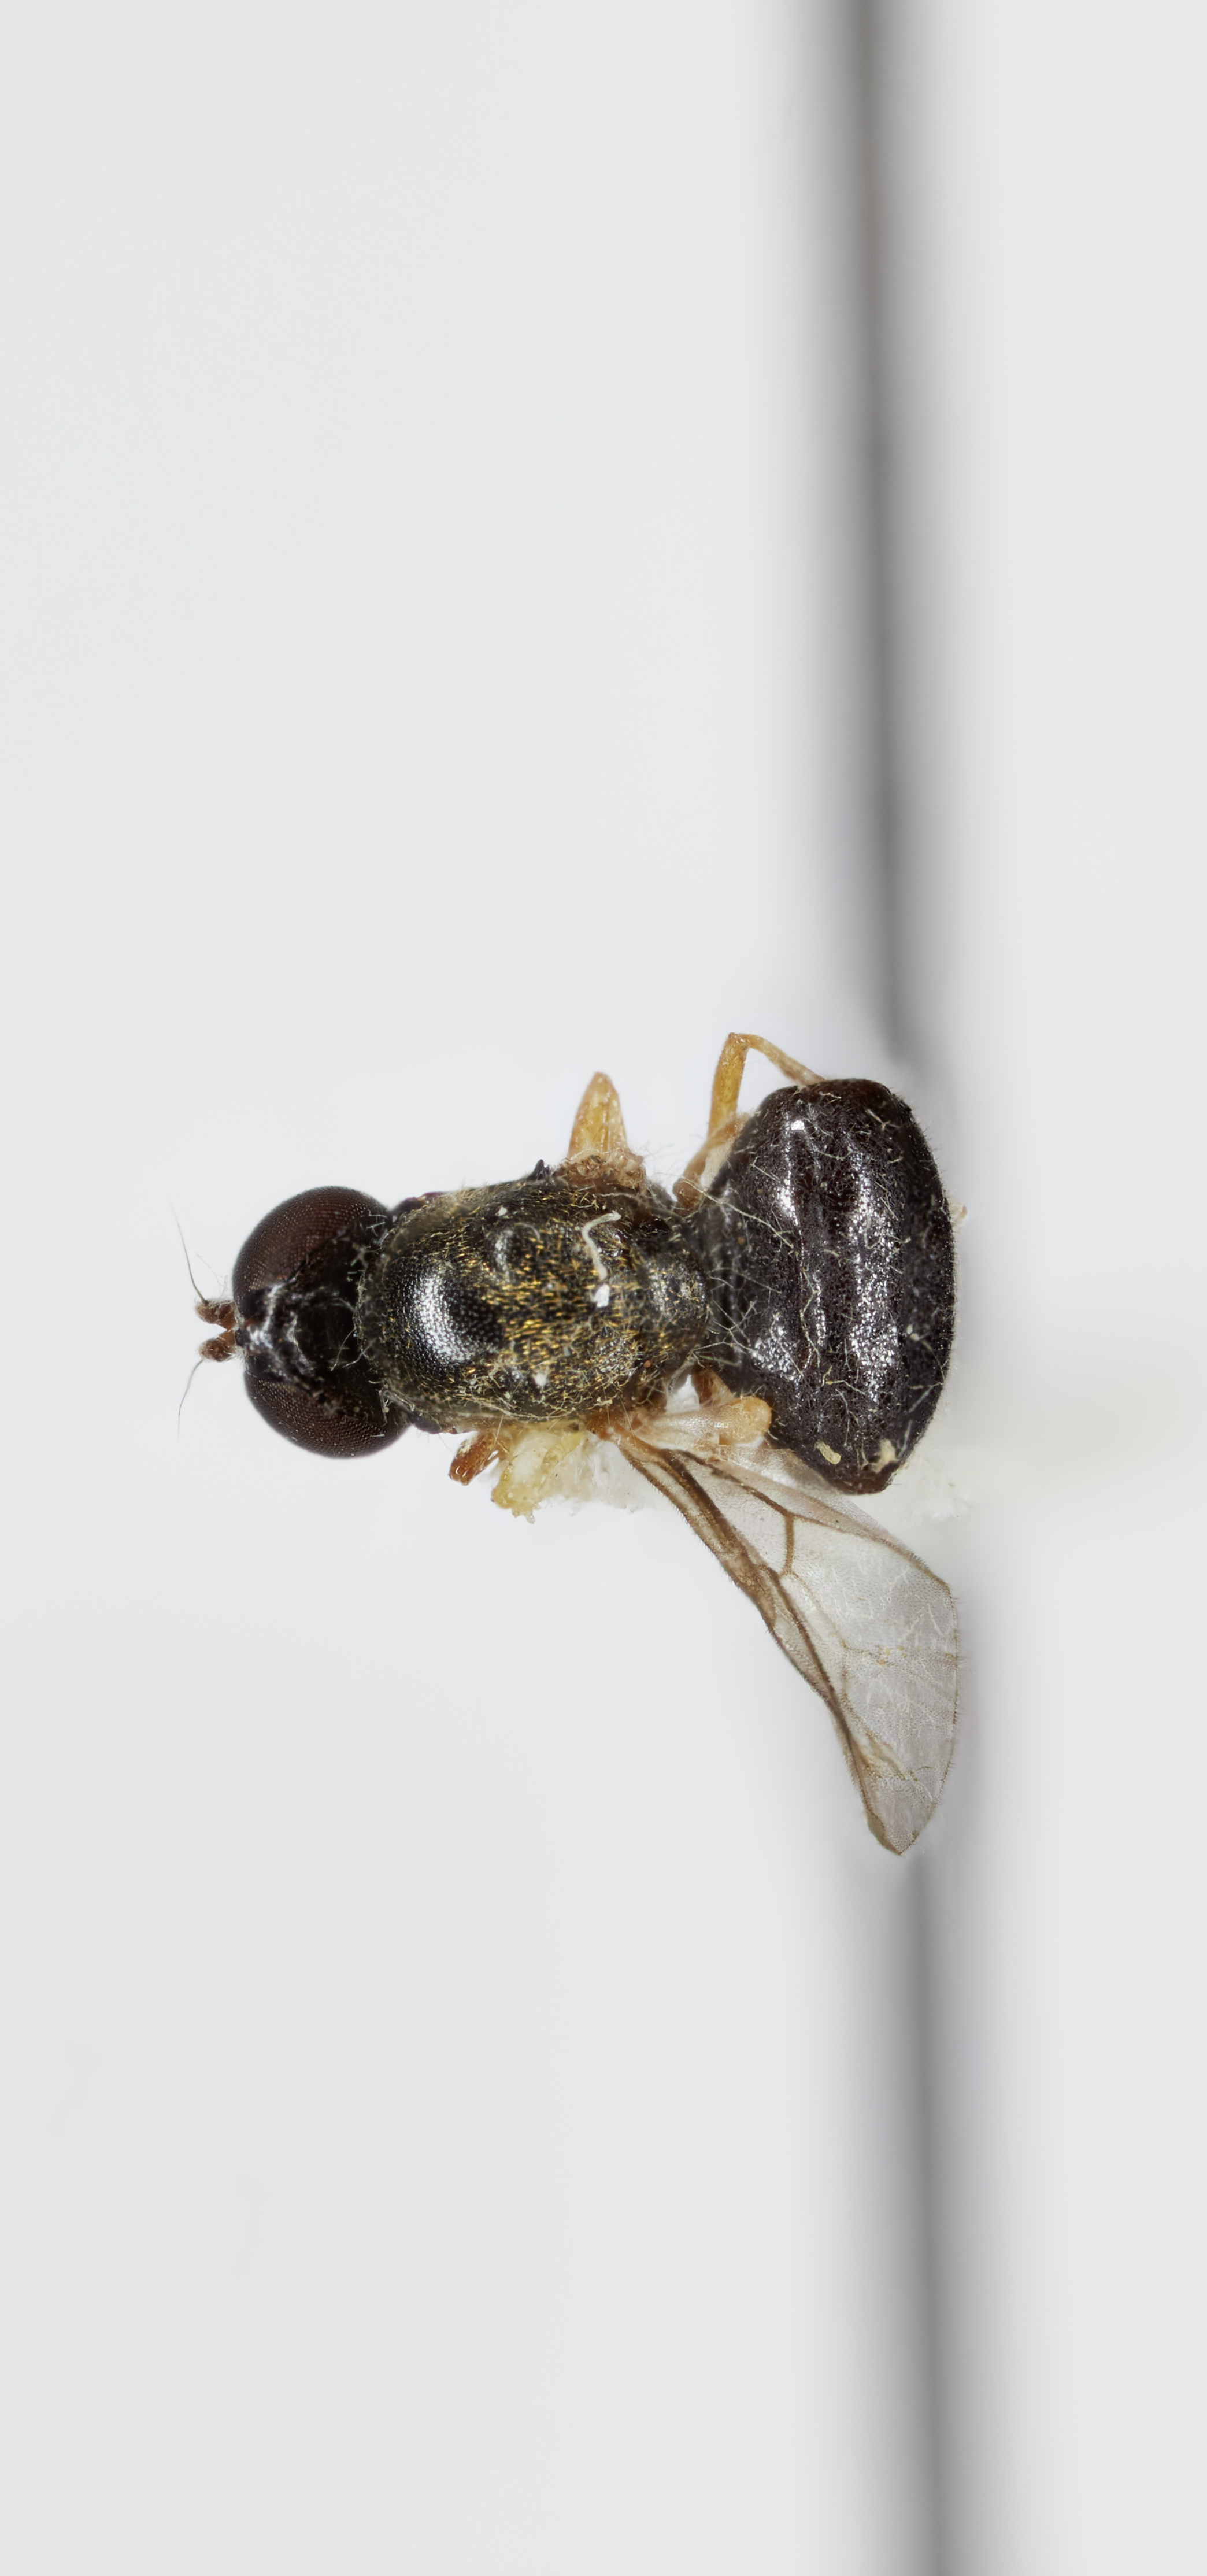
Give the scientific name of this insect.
Paracechorismenus guamae
